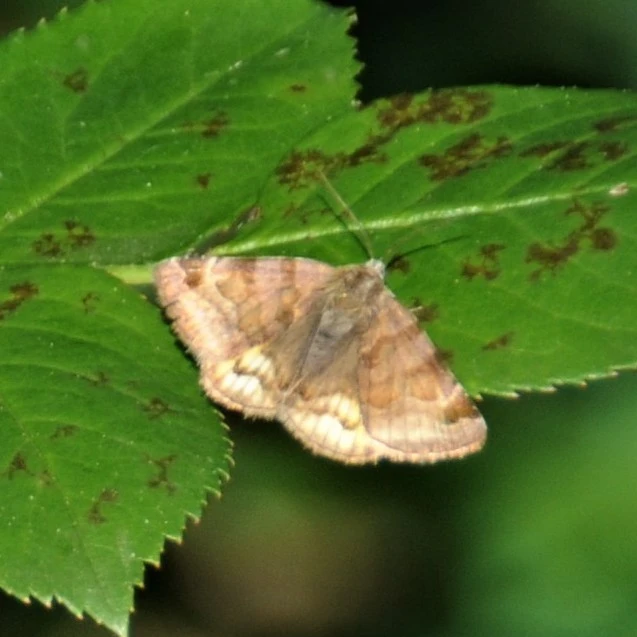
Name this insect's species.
Euclidia glyphica
